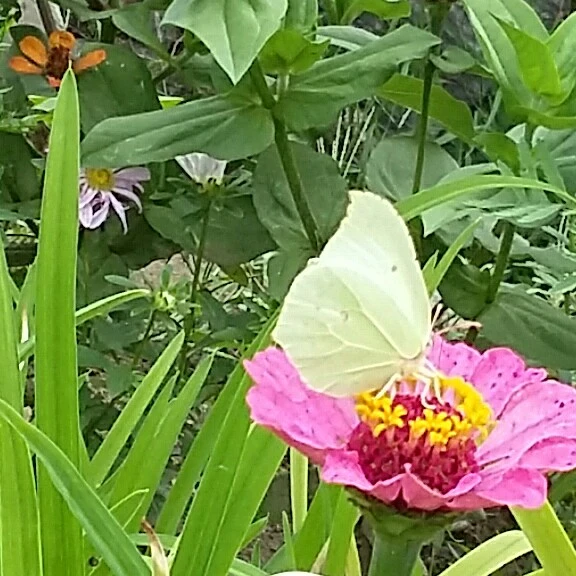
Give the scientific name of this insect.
Gonepteryx rhamni
